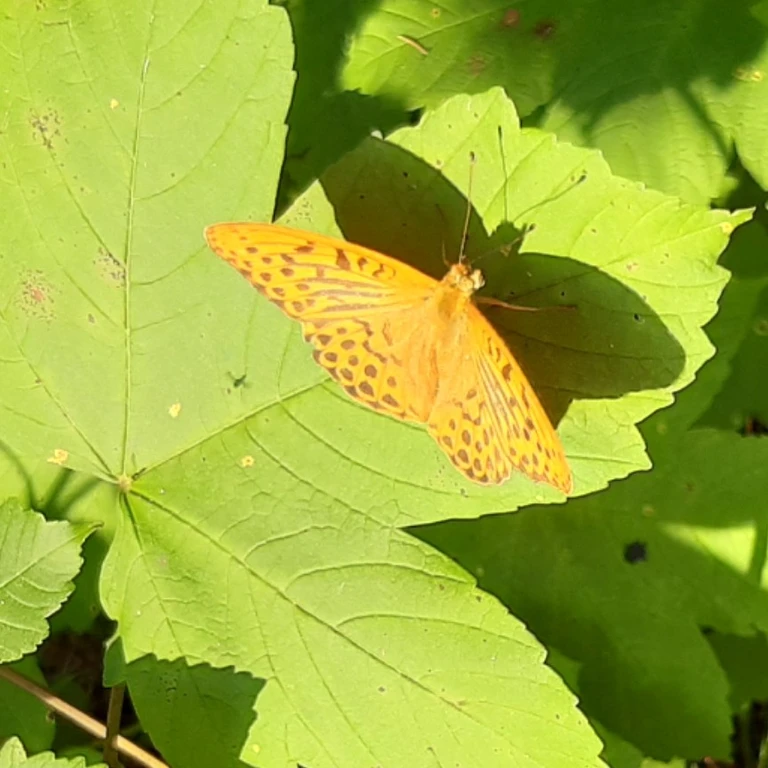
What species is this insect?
Argynnis paphia
